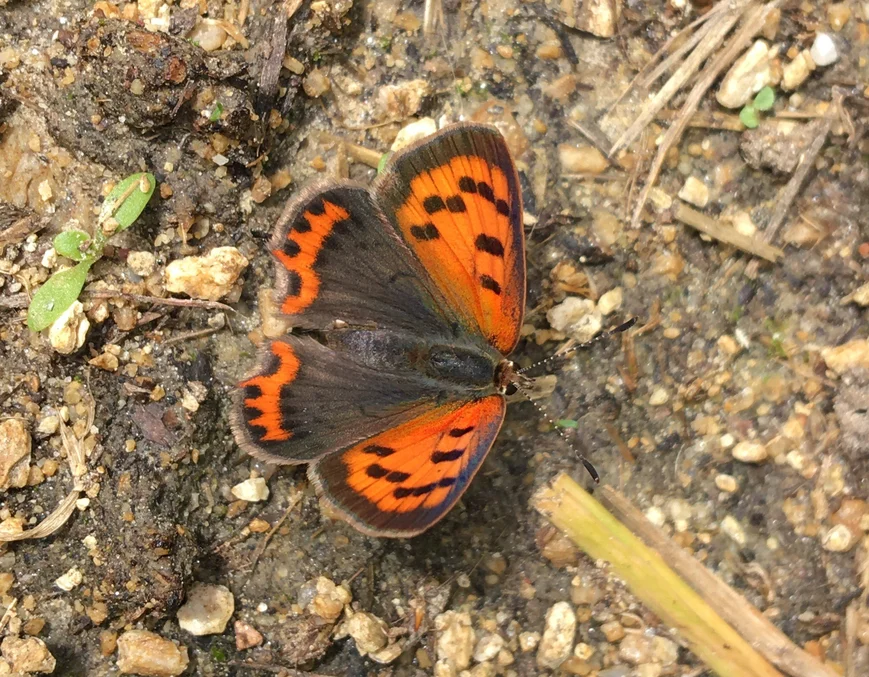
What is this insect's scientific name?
Lycaena phlaeas
